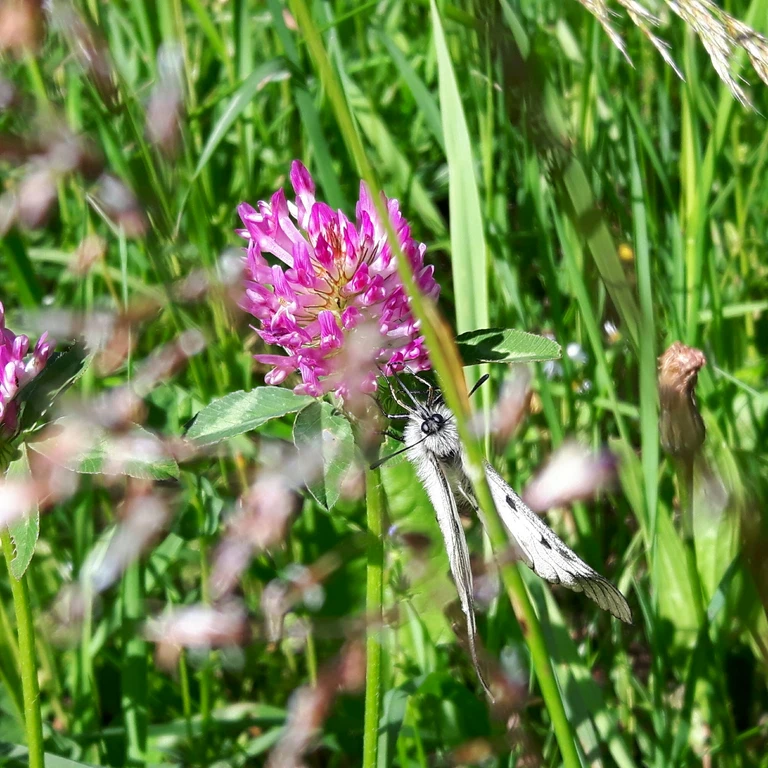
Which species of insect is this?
Parnassius mnemosyne
